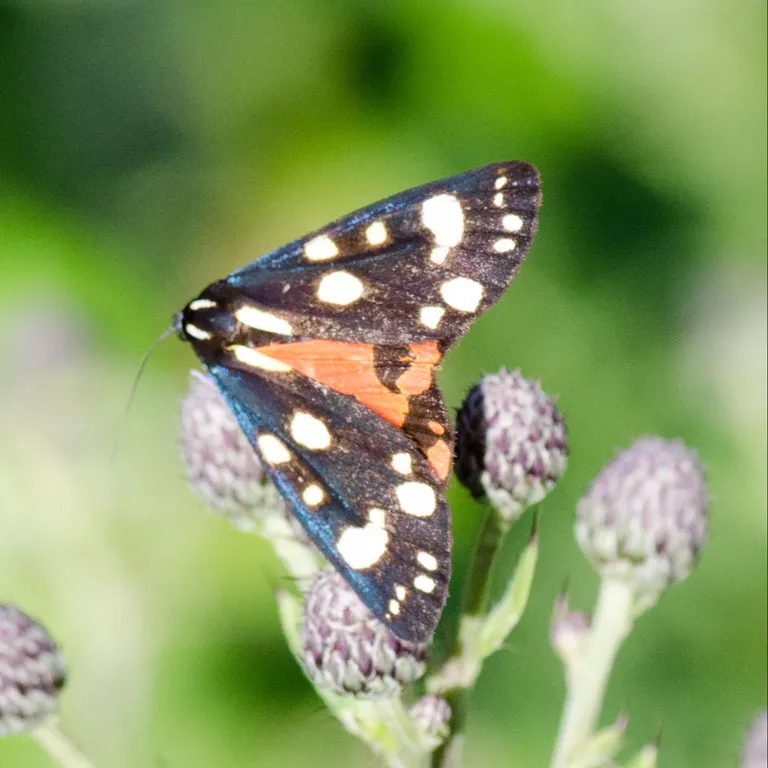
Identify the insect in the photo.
Callimorpha dominula
